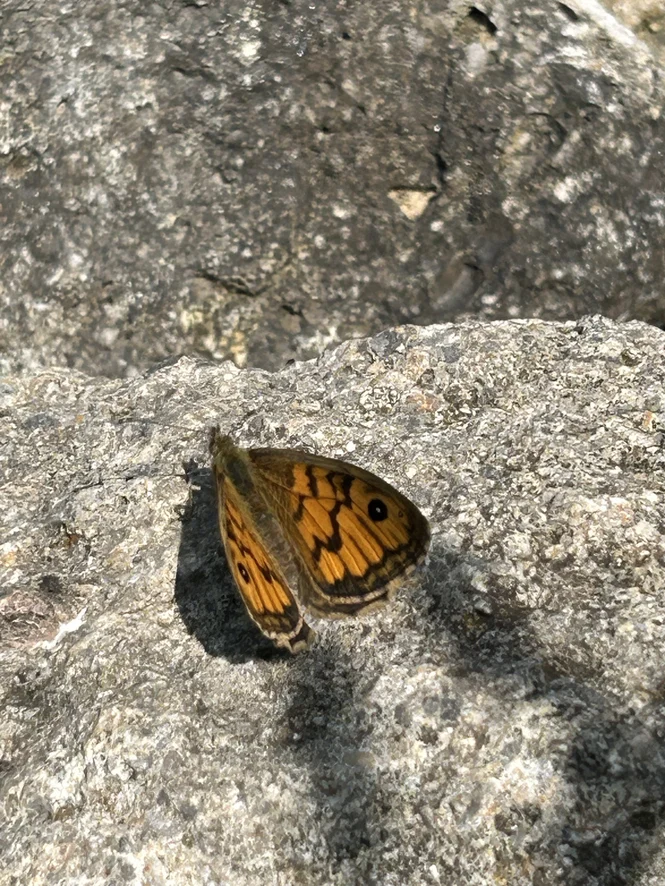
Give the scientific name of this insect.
Lasiommata megera (also Pararge megera)
